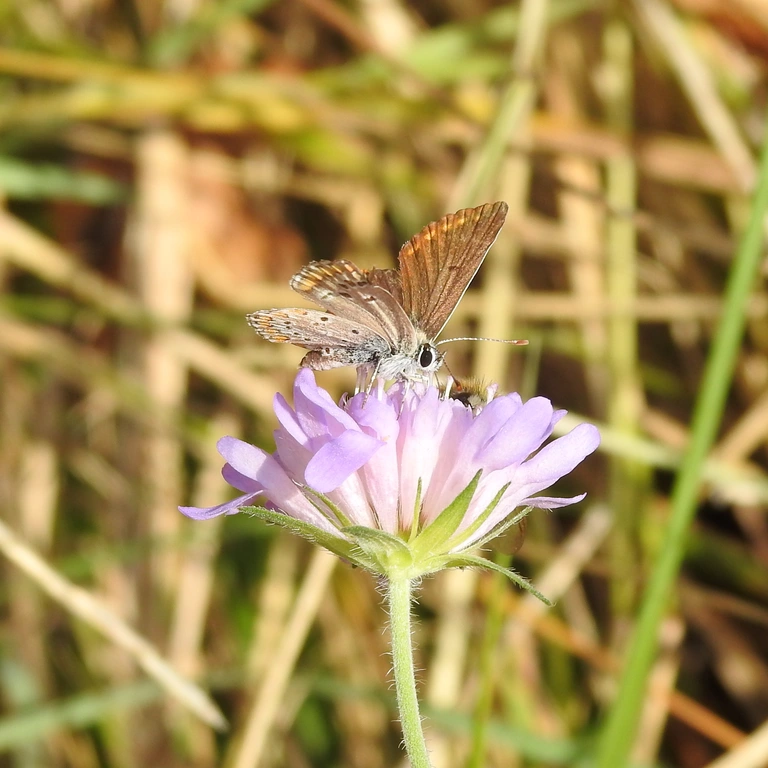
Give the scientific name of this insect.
Aricia agestis/artaxerxes
